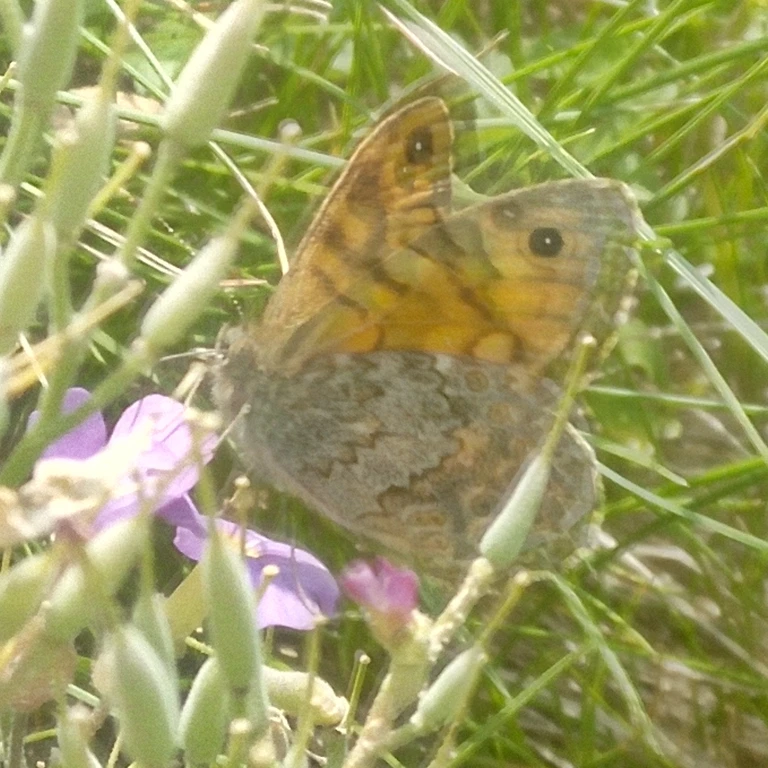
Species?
Lasiommata megera (also Pararge megera)
